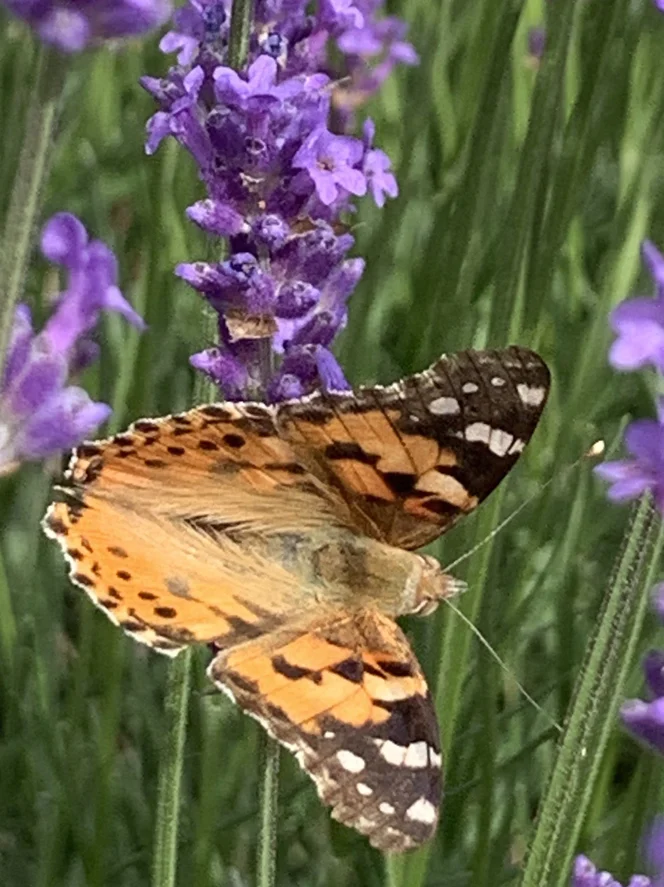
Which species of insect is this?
Vanessa cardui
